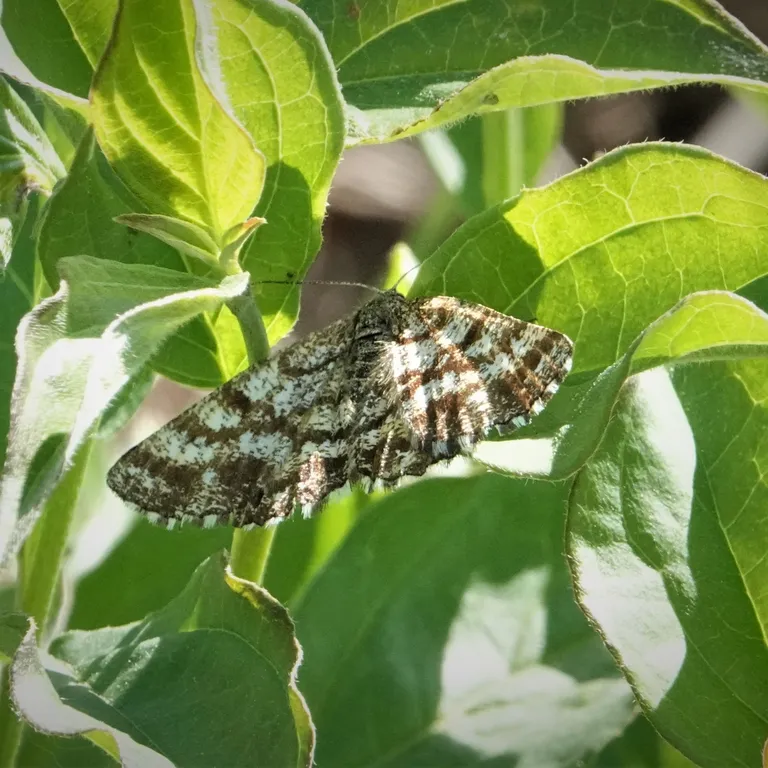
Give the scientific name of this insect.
Ematurga atomaria
